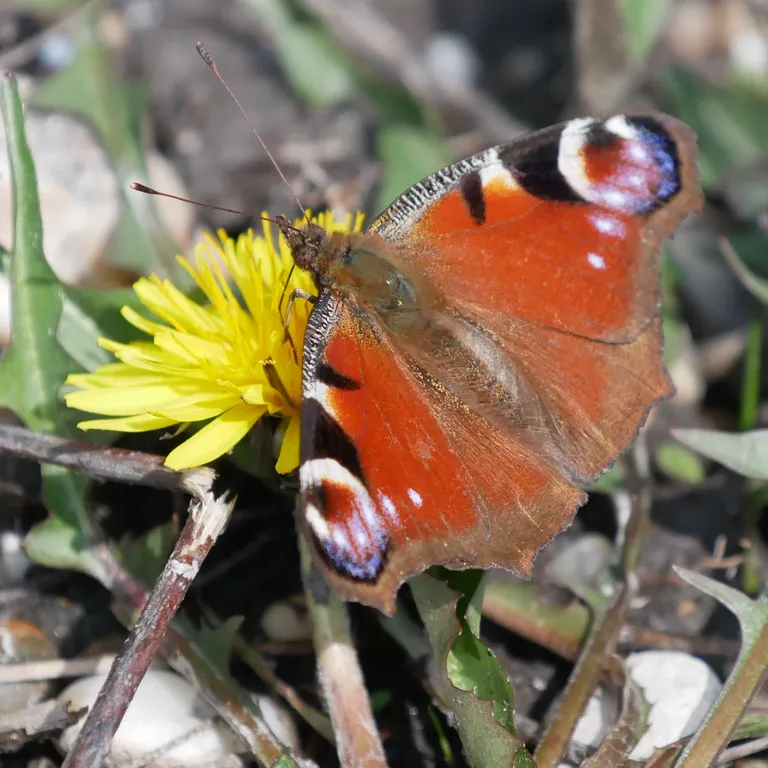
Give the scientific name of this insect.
Aglais io
